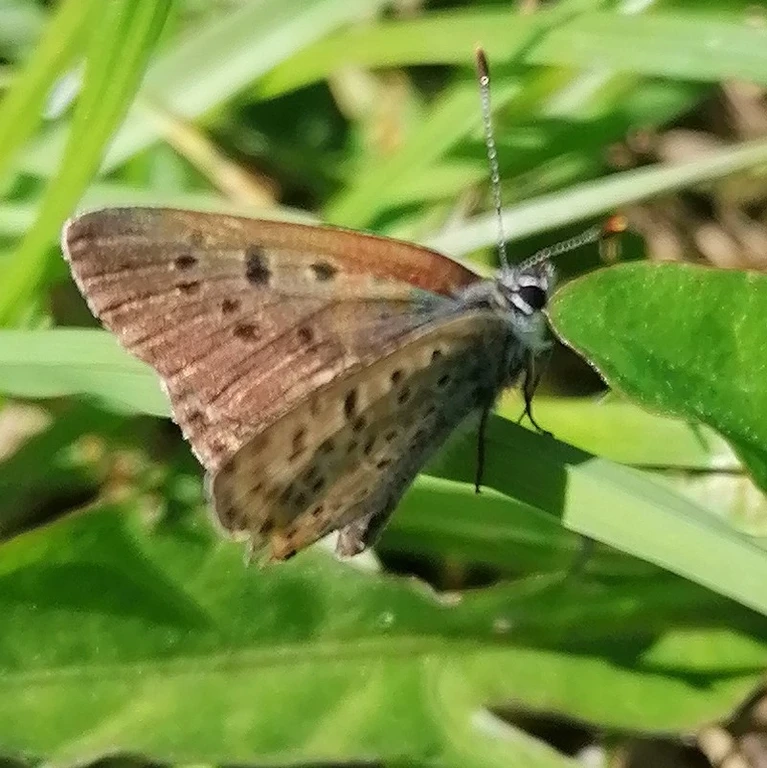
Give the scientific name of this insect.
Lycaena tityrus (also Loweia tityrus)
